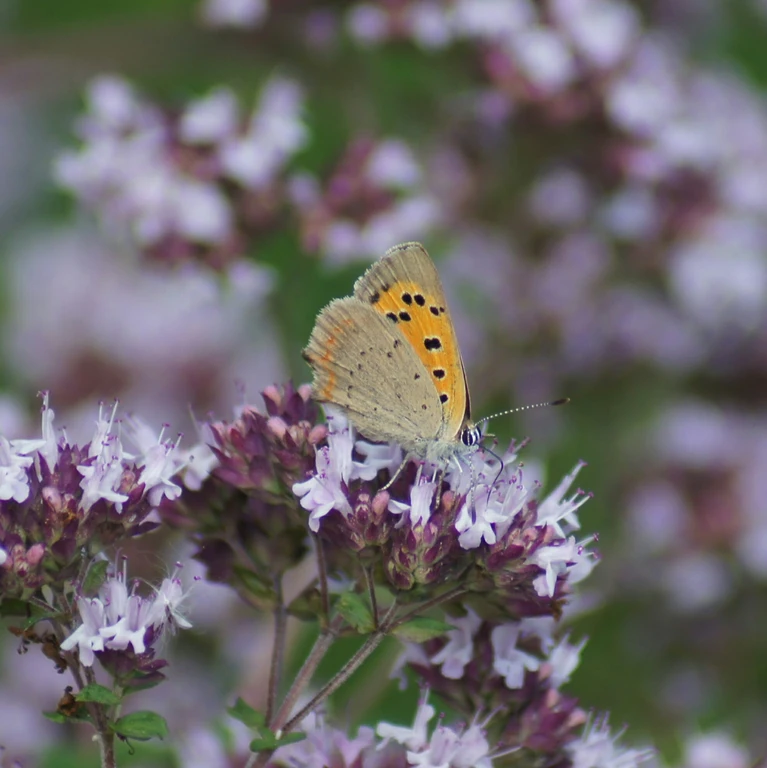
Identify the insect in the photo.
Lycaena phlaeas
